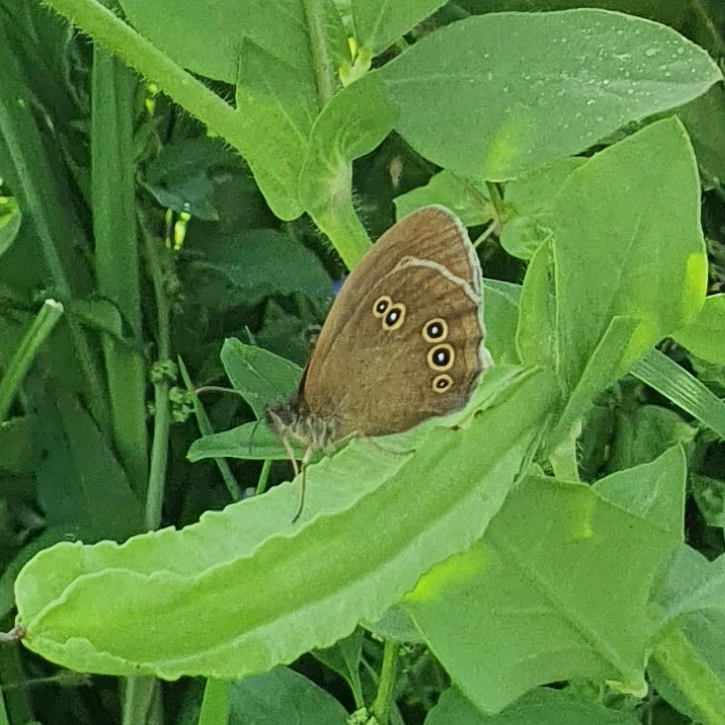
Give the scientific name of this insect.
Aphantopus hyperantus
